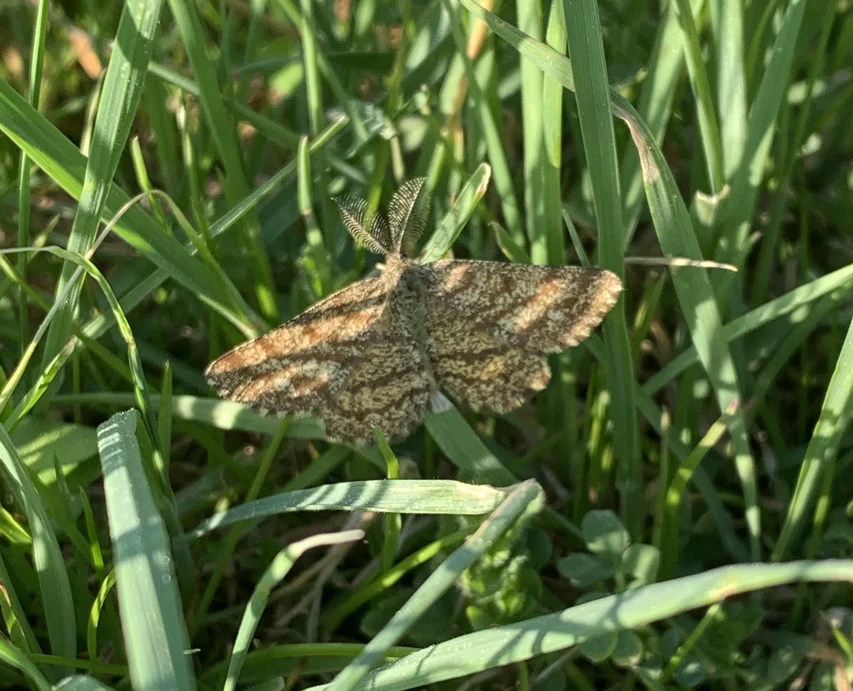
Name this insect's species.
Ematurga atomaria
